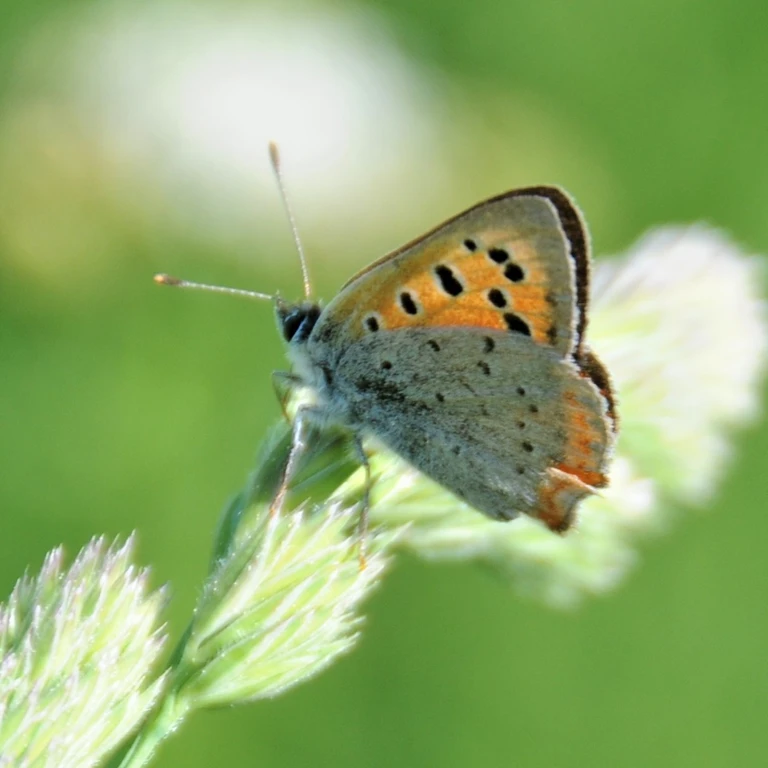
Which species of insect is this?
Lycaena phlaeas
